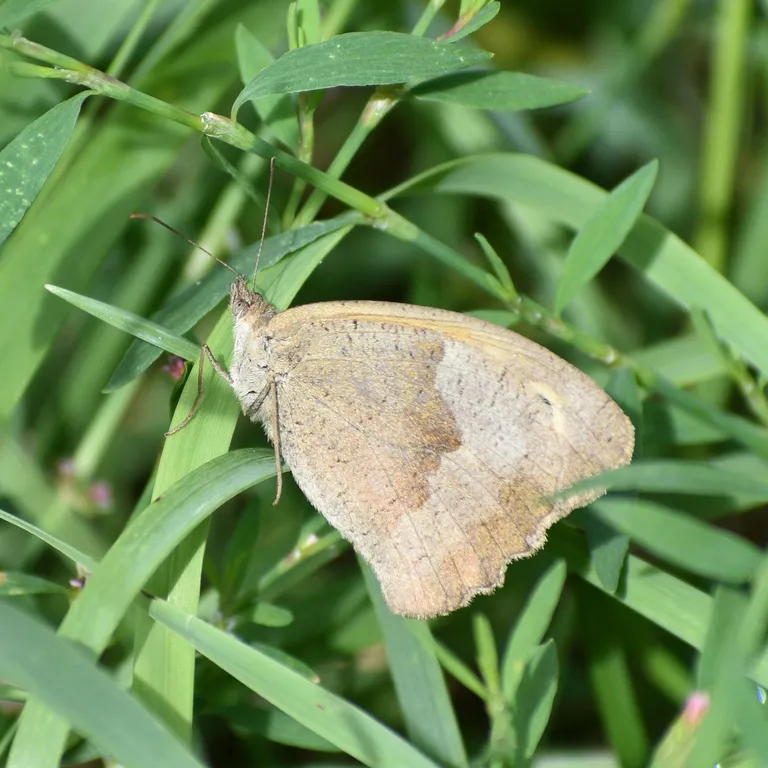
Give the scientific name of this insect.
Maniola jurtina
